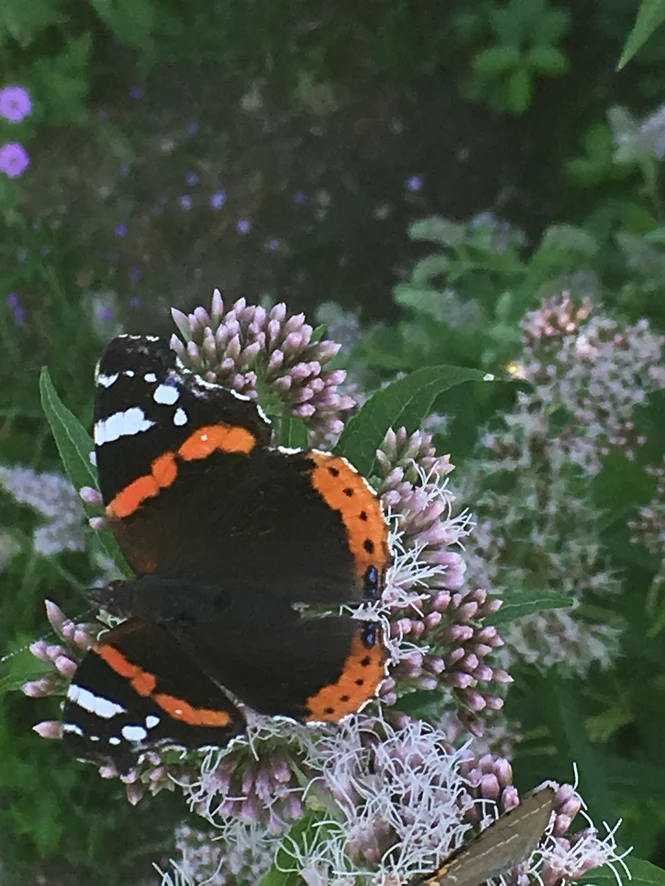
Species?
Vanessa atalanta
